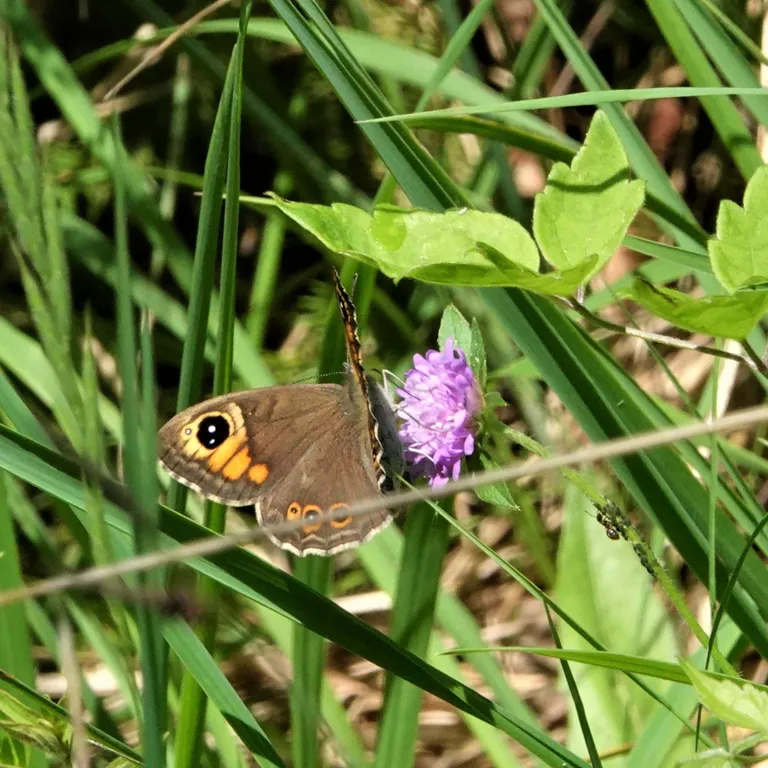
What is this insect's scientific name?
Lasiommata maera (also Pararge maera)
